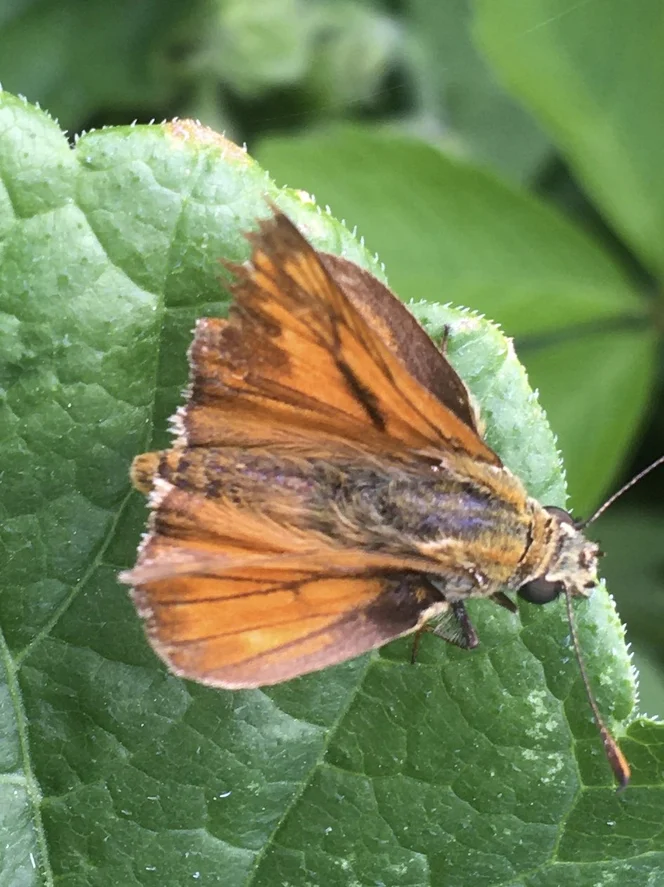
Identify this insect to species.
Ochlodes sylvanus (also Ochlodes venata)
